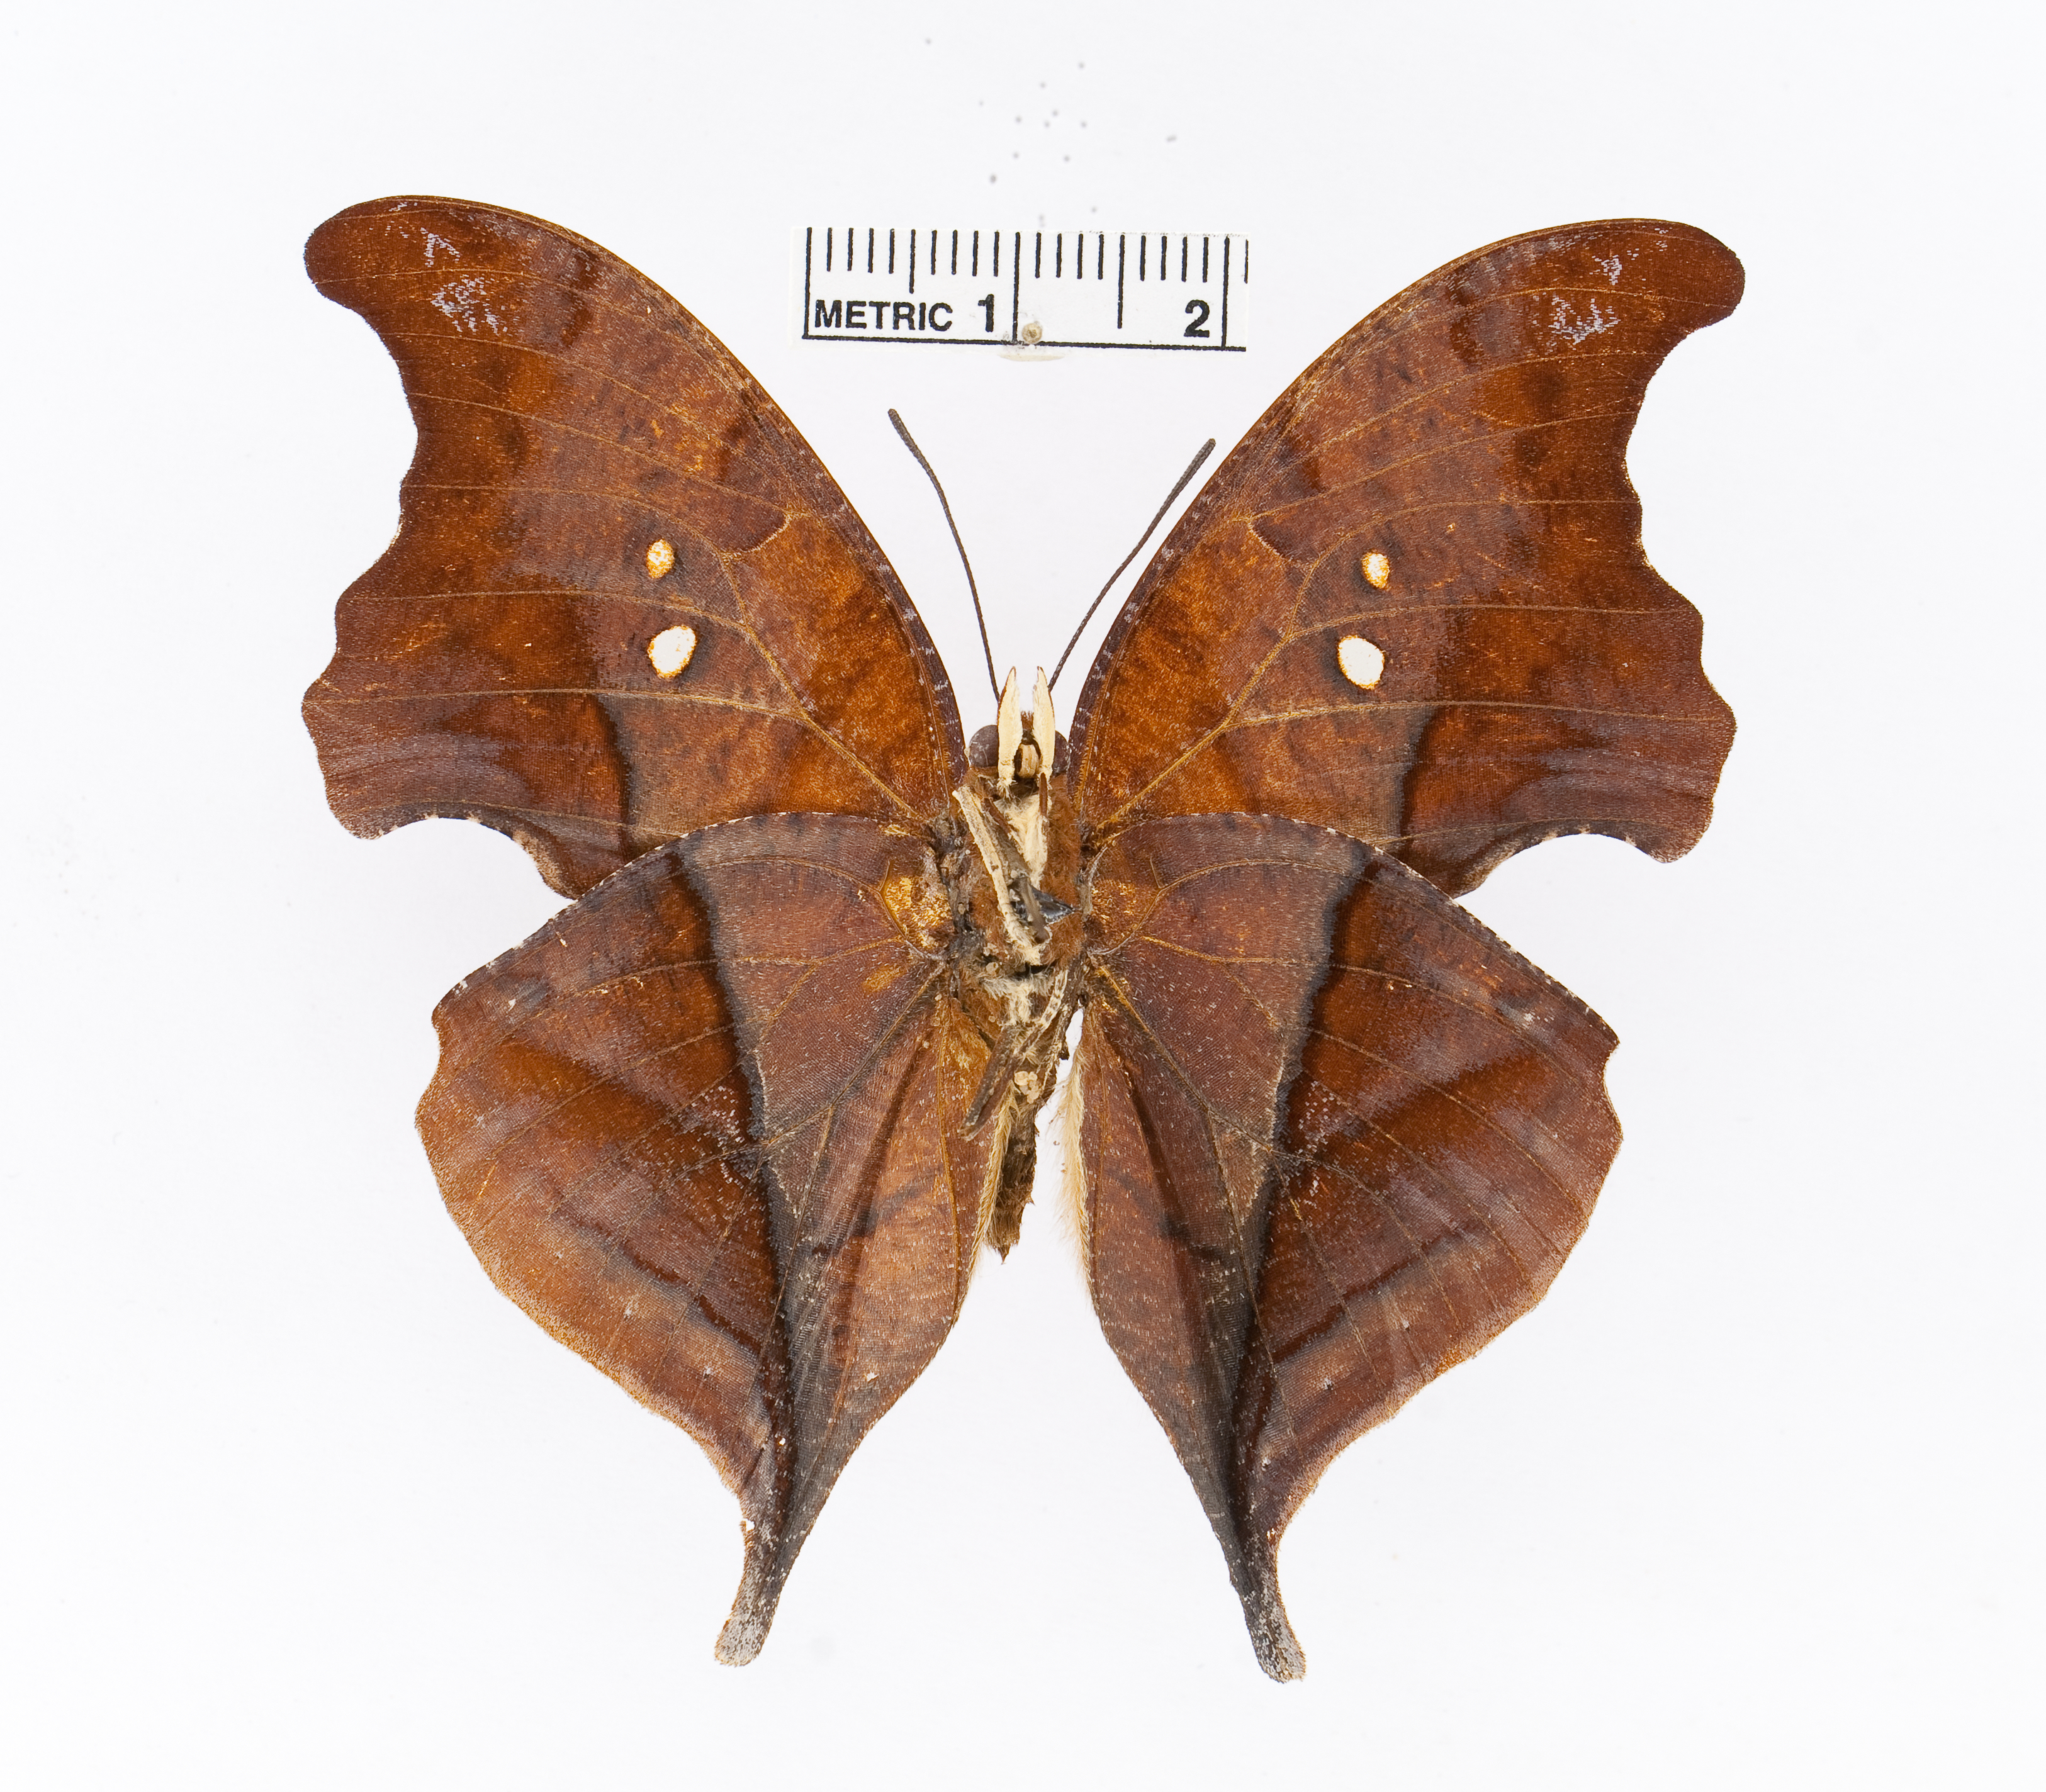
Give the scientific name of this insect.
Zaretis syene
